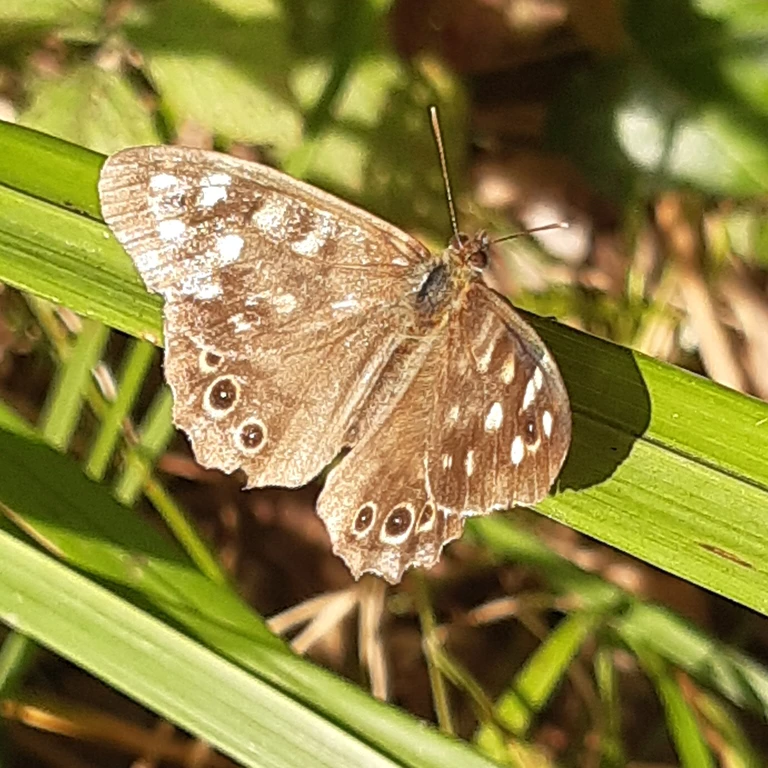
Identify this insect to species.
Pararge aegeria
